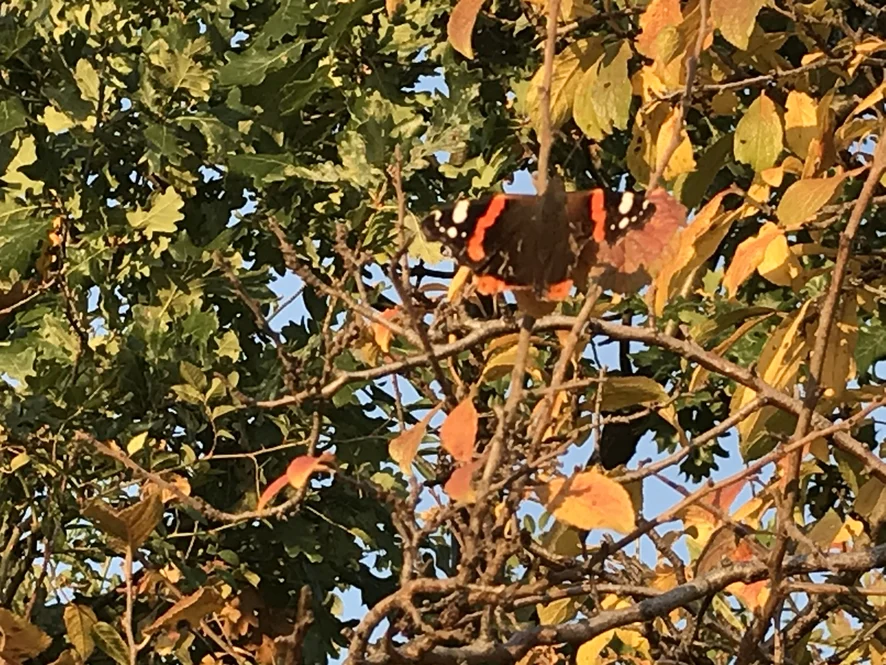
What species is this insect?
Vanessa atalanta
